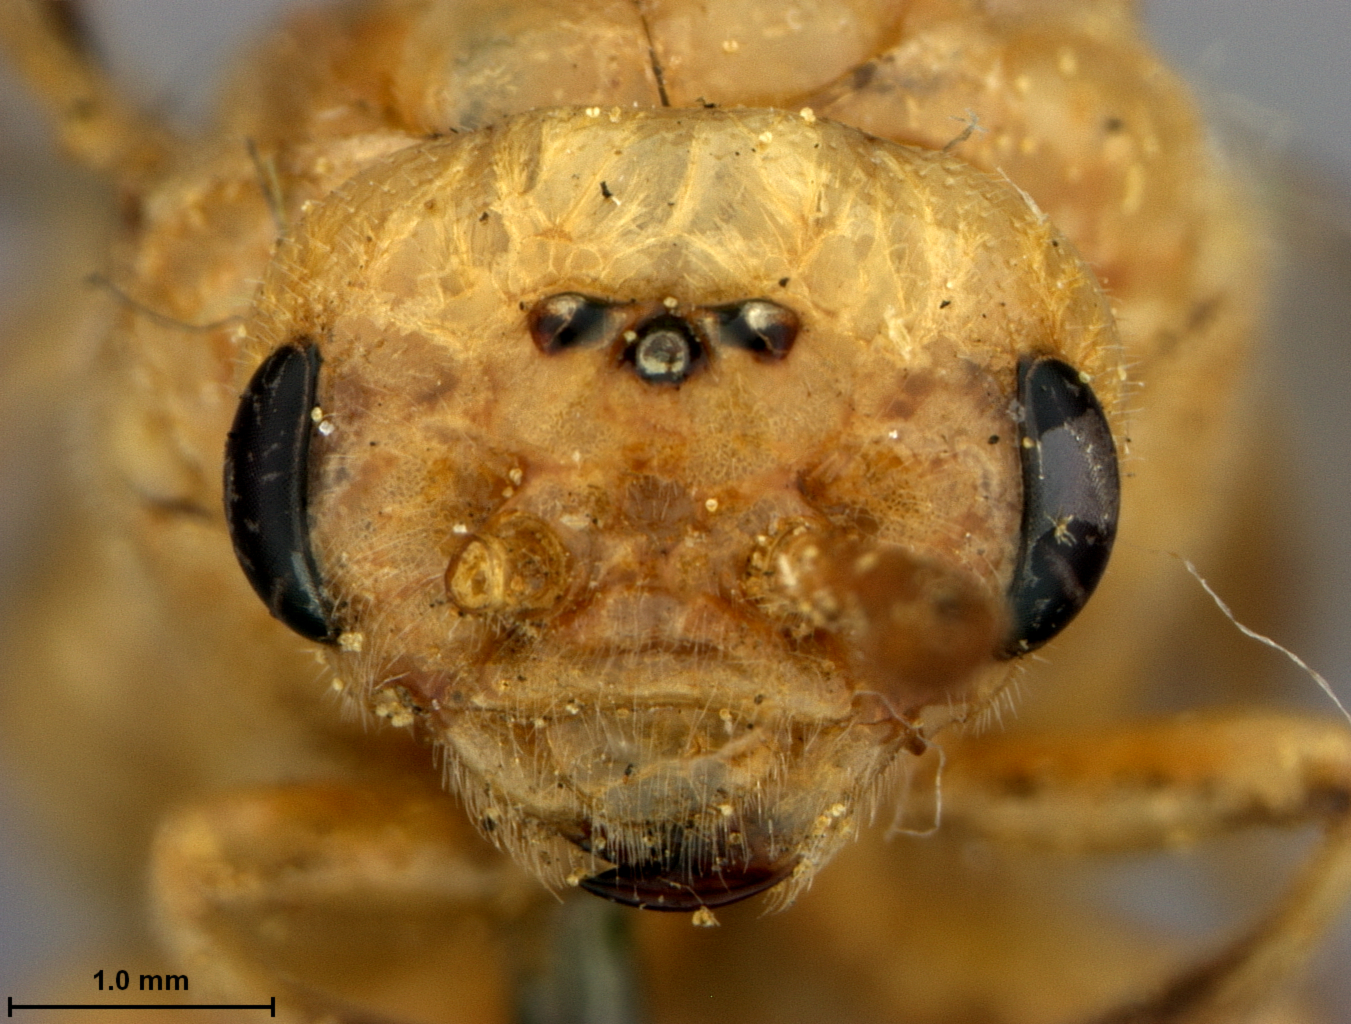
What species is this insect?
Neodiprion rohweri
